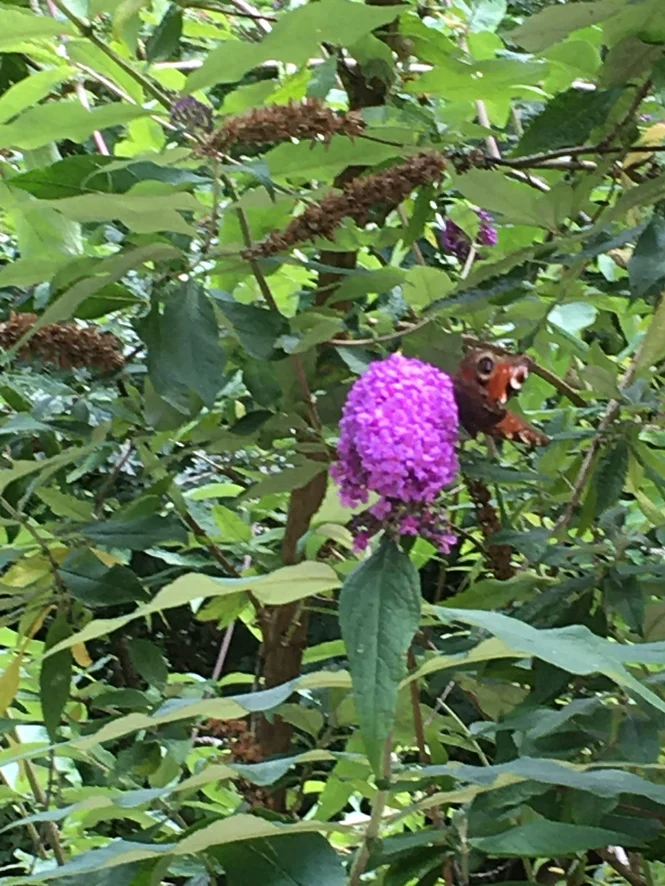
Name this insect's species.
Aglais io
